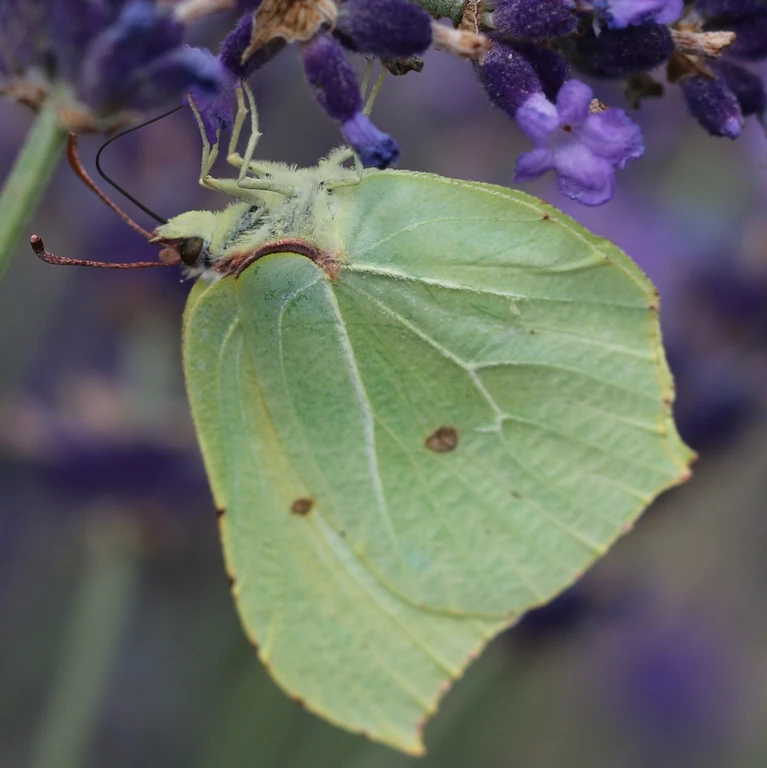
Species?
Gonepteryx rhamni
